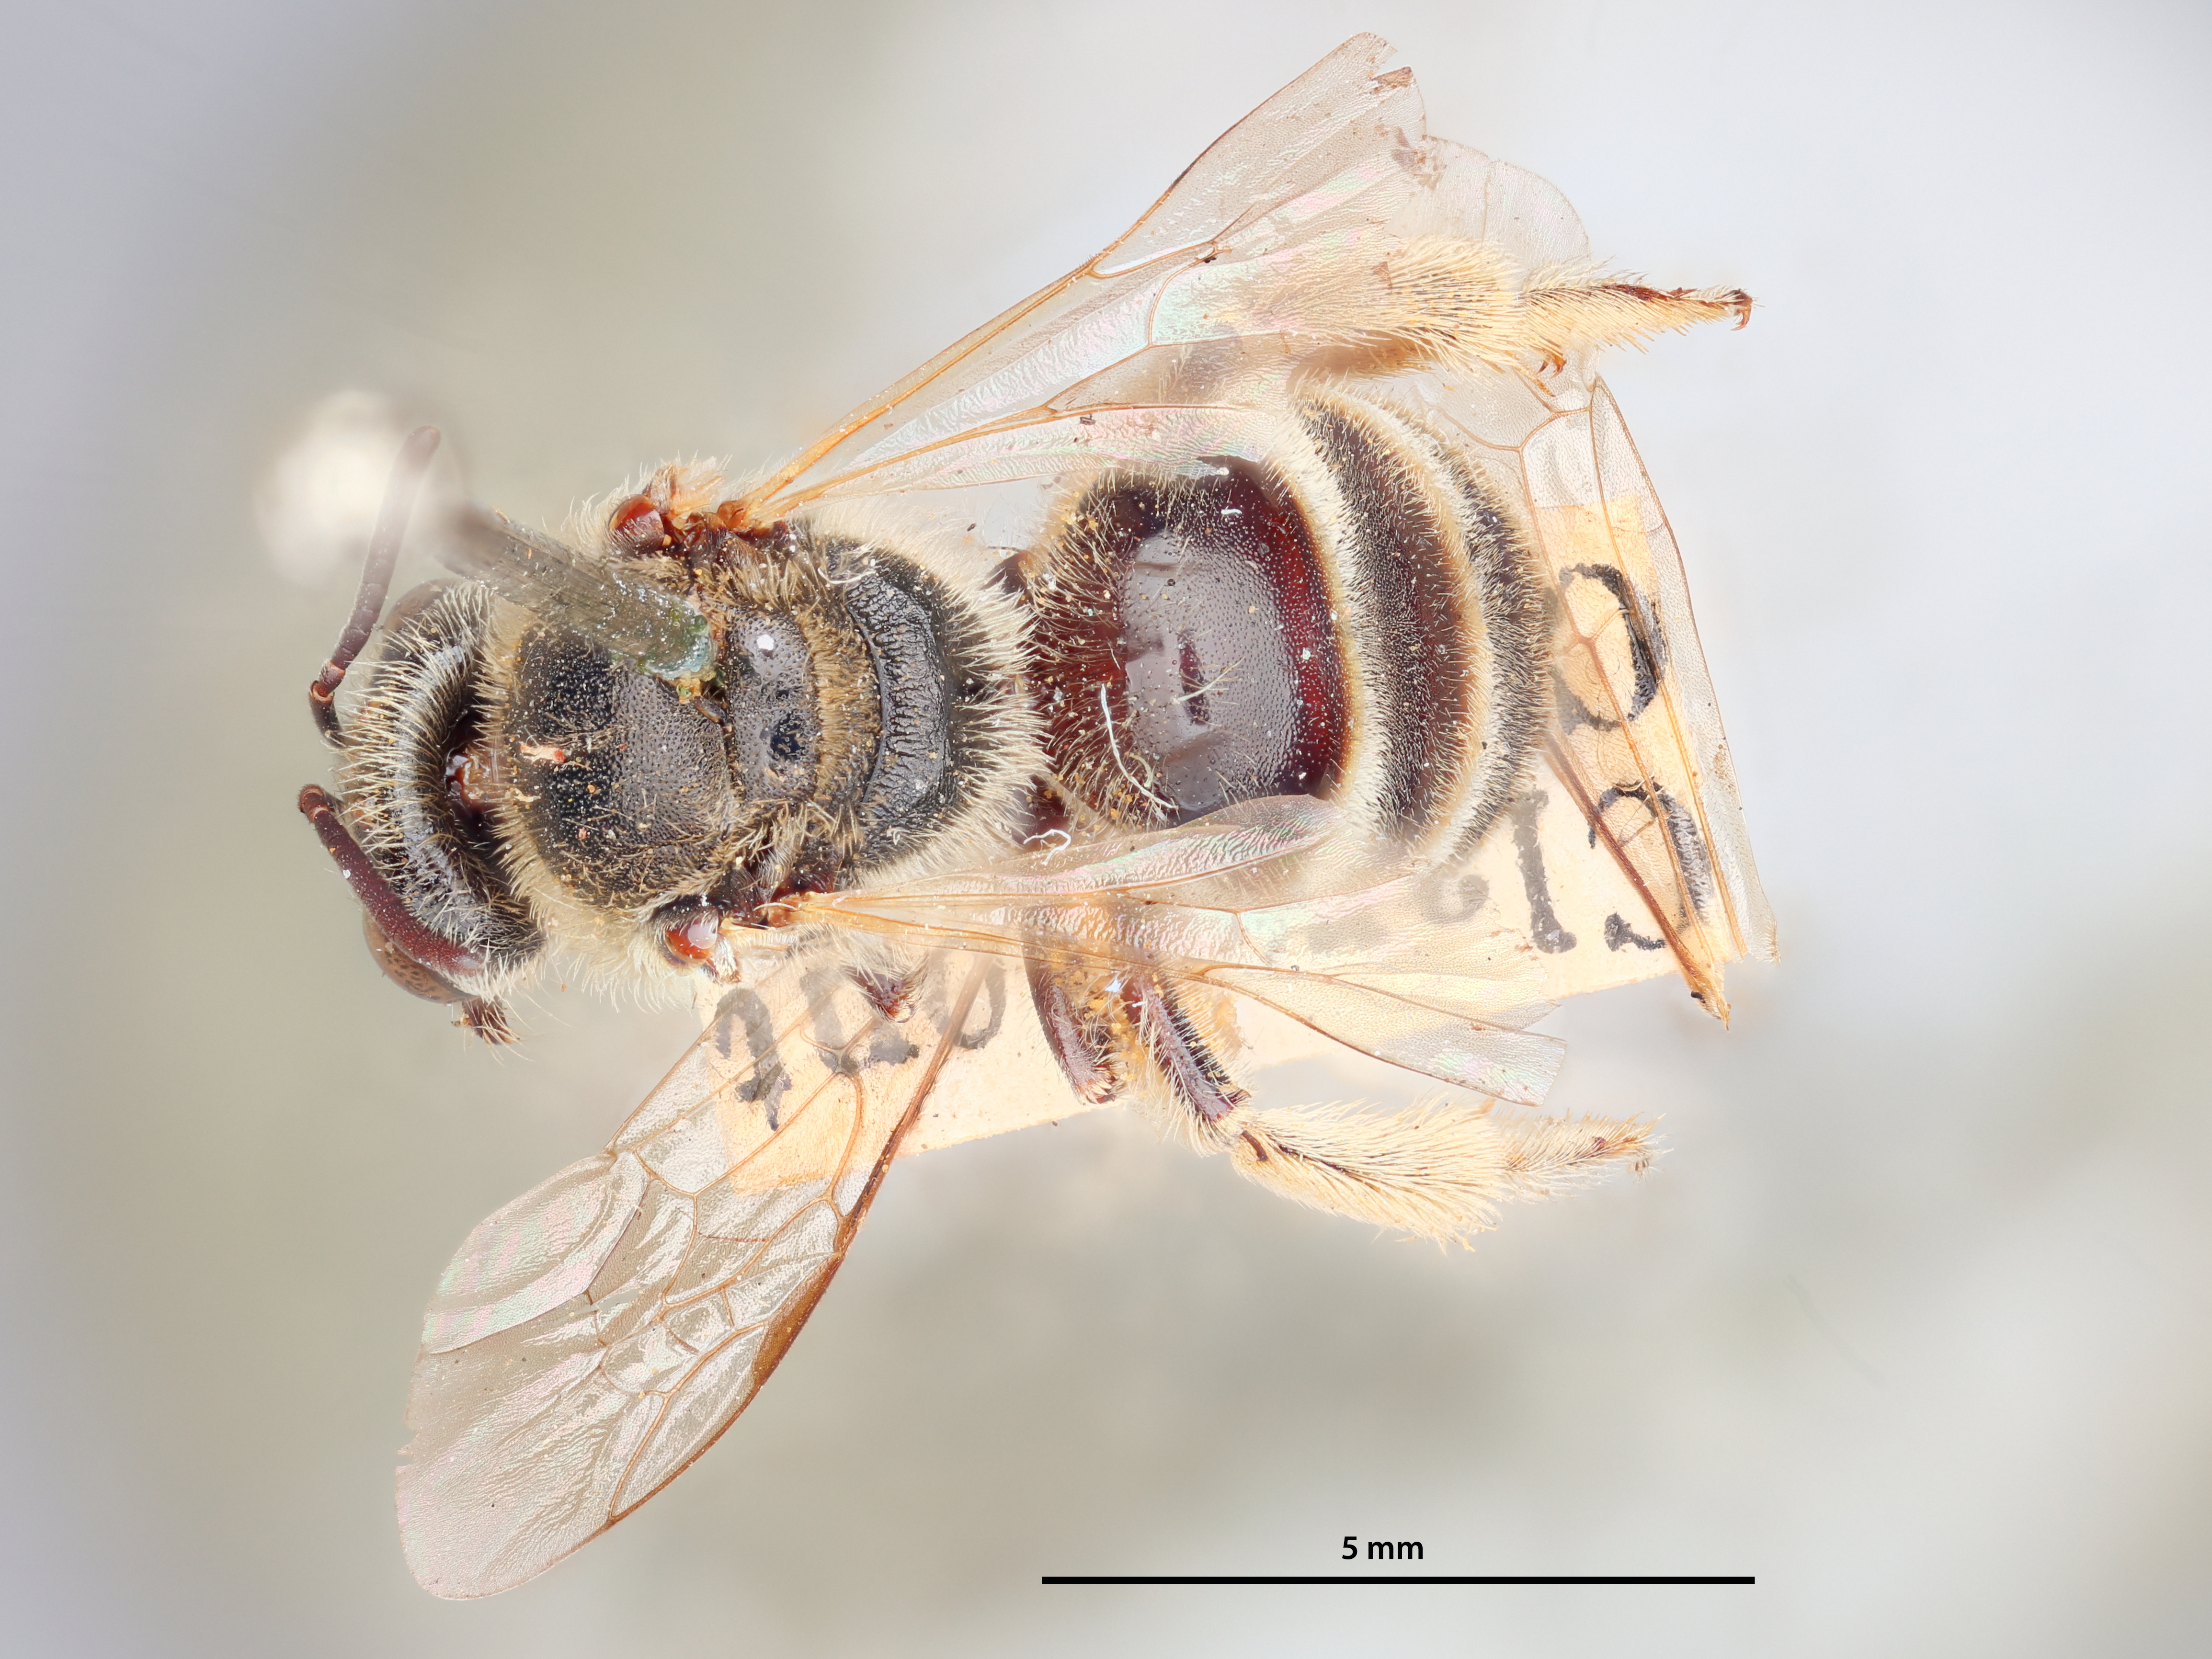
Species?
Halictus robustus
